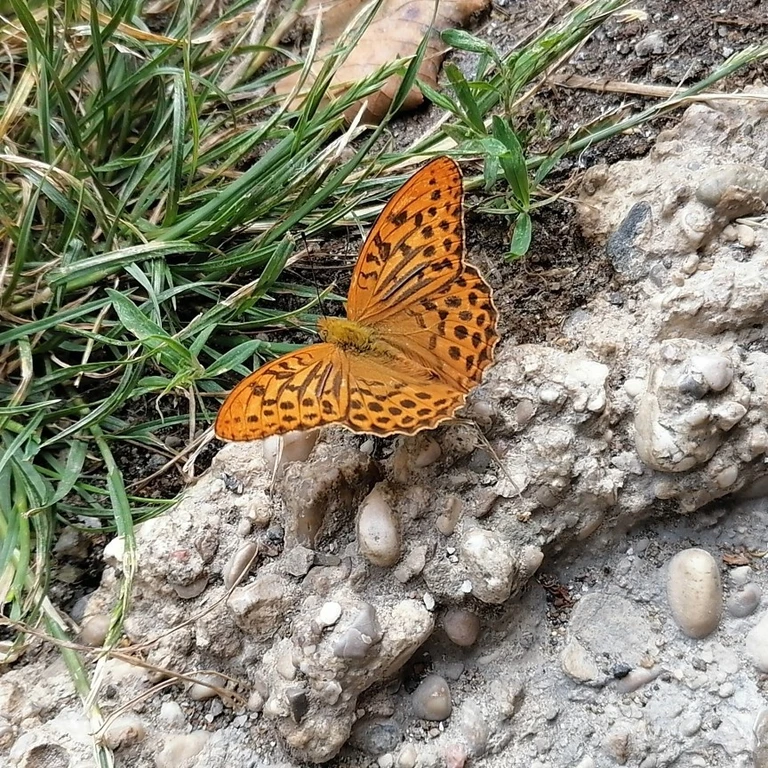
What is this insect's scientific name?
Argynnis paphia
